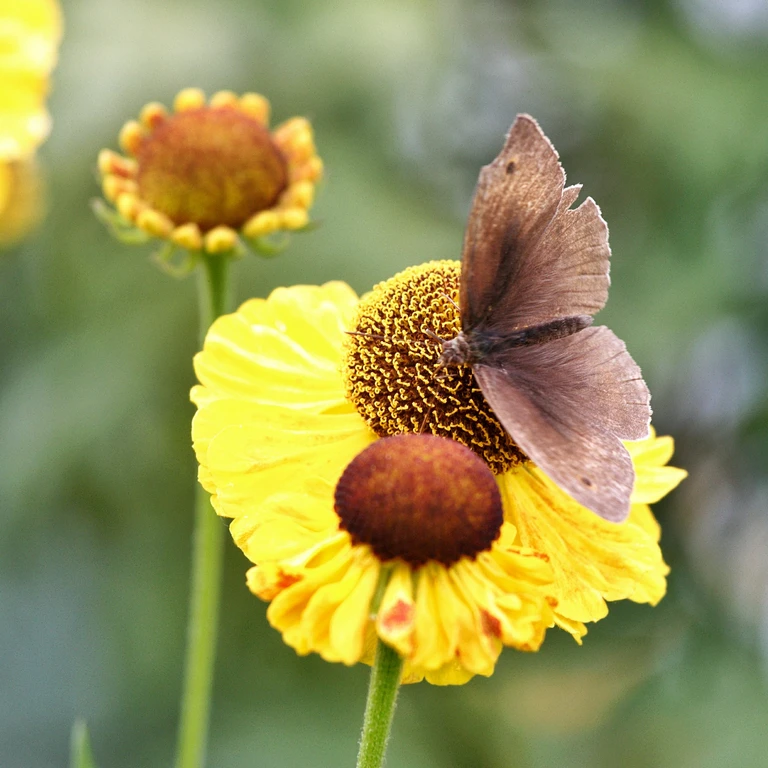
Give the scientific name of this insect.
Maniola jurtina
